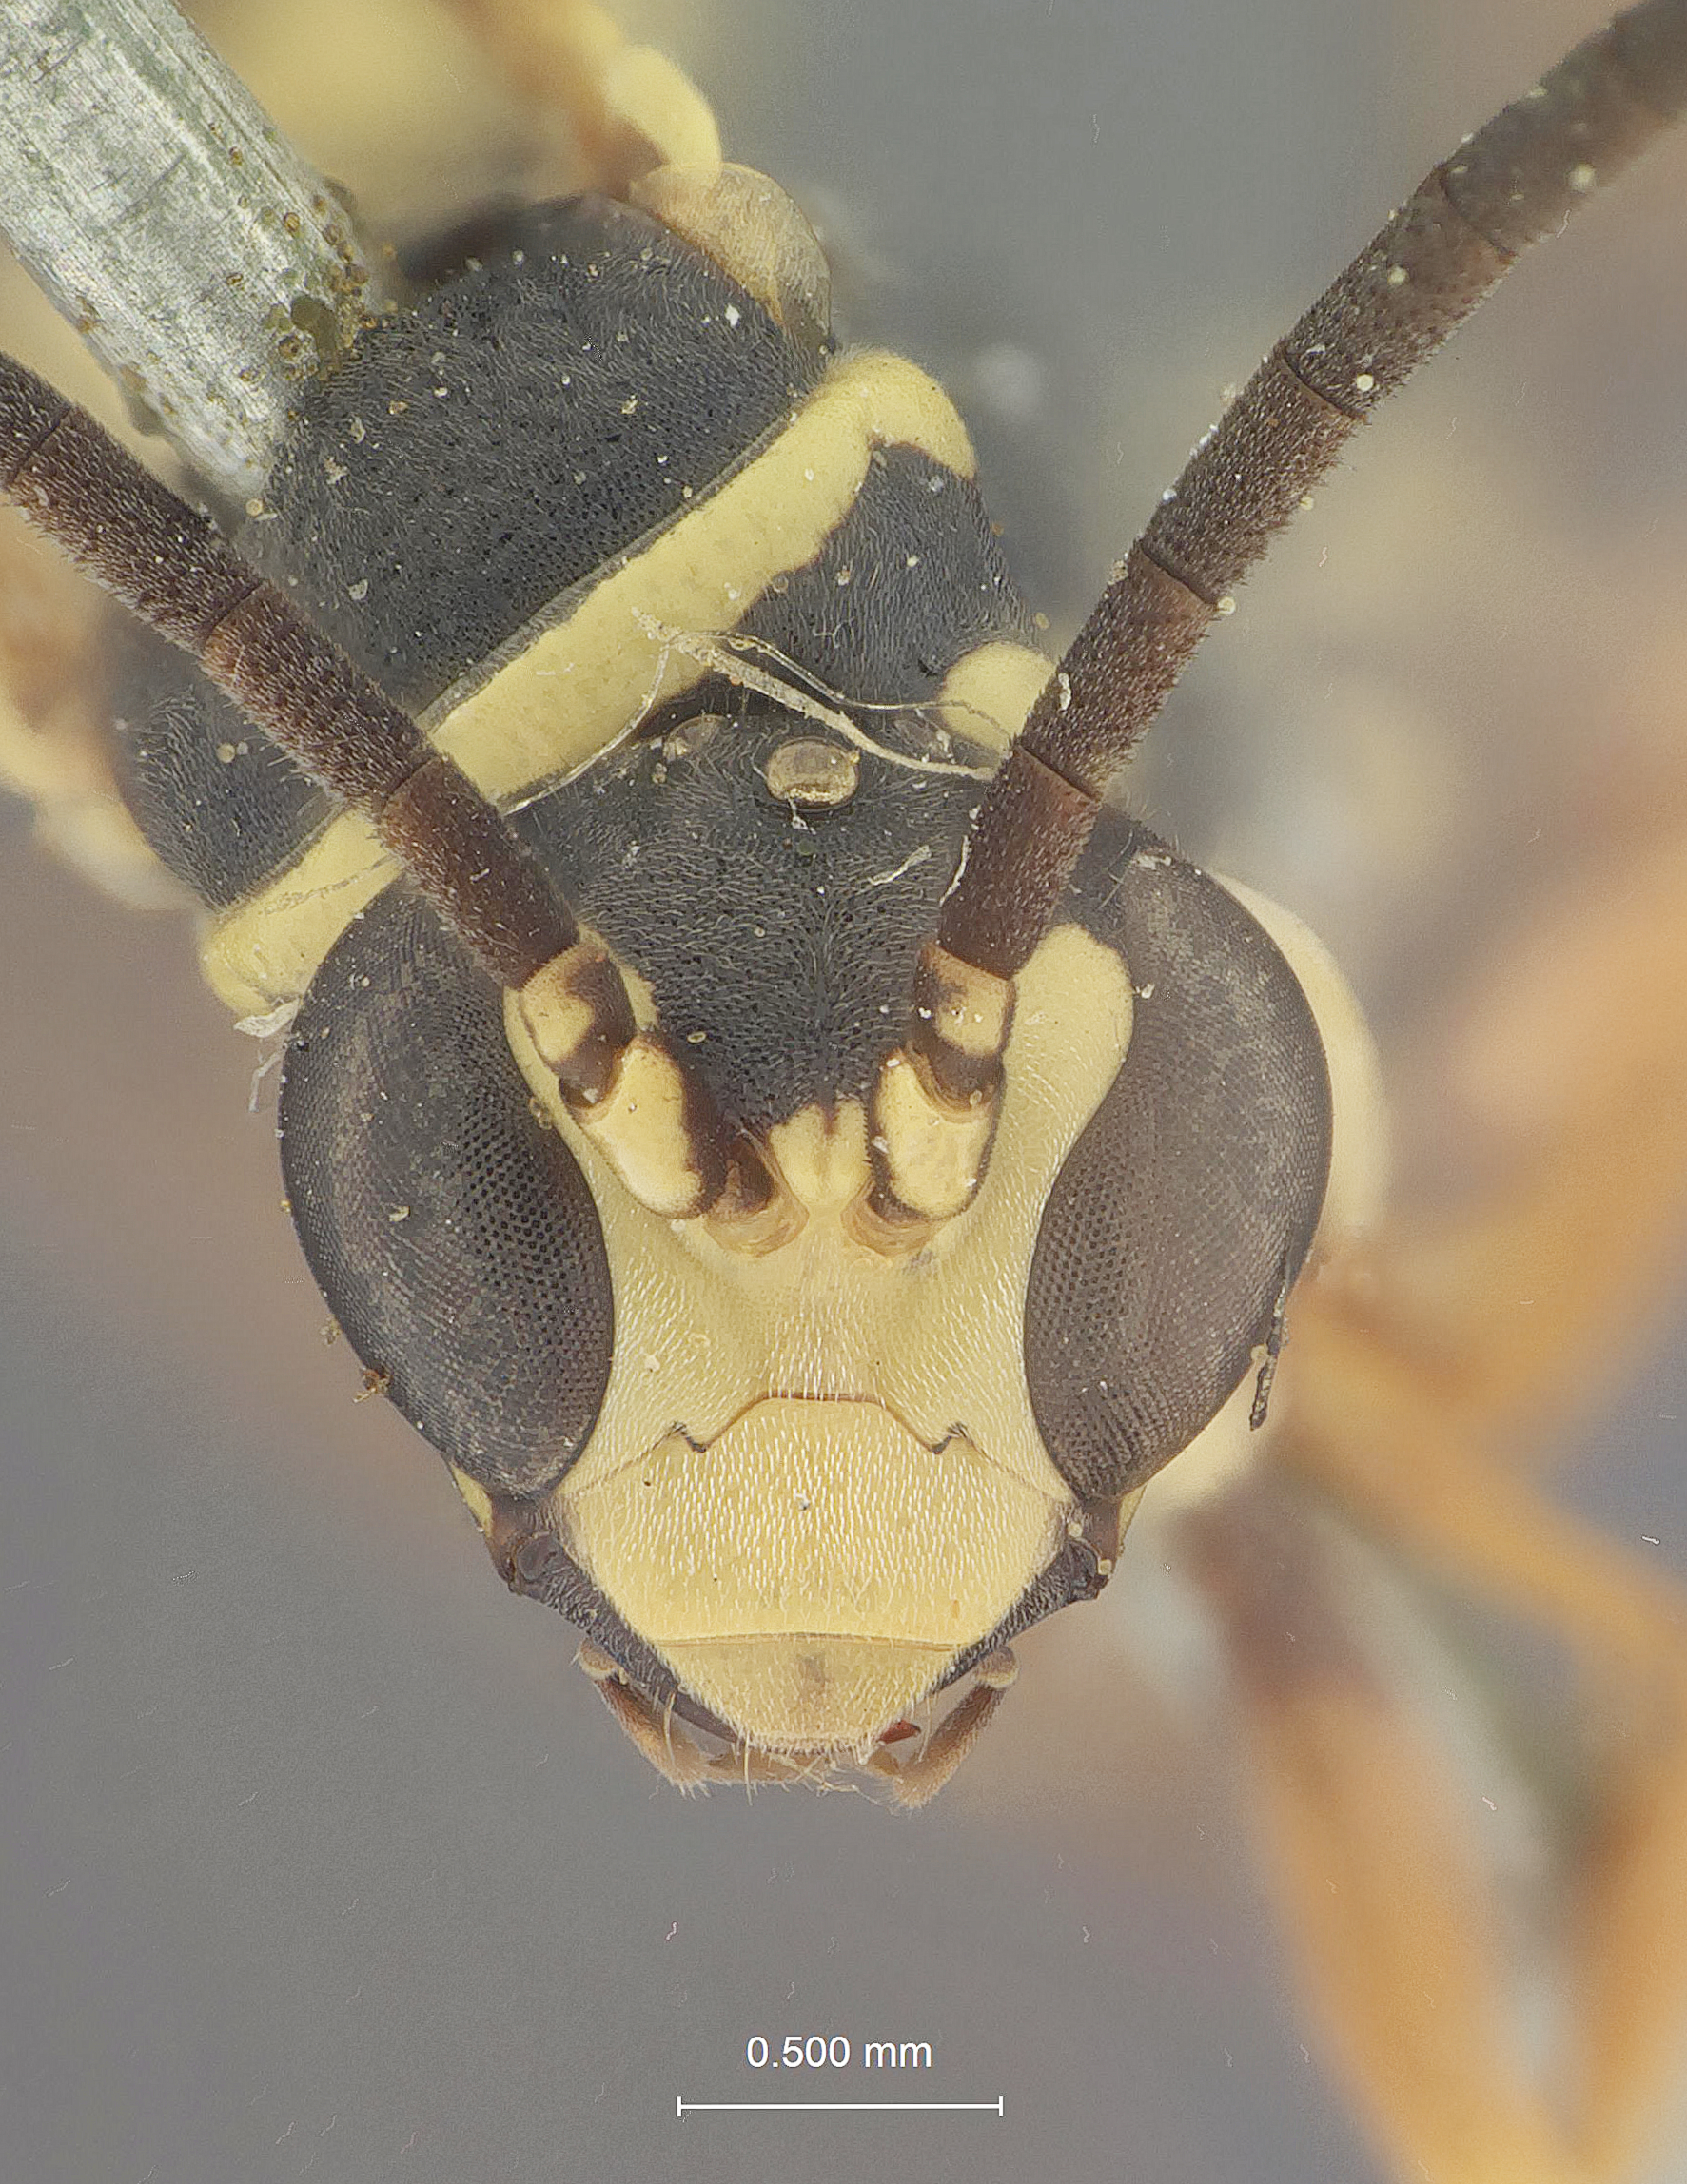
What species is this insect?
Ceropales fraterna
